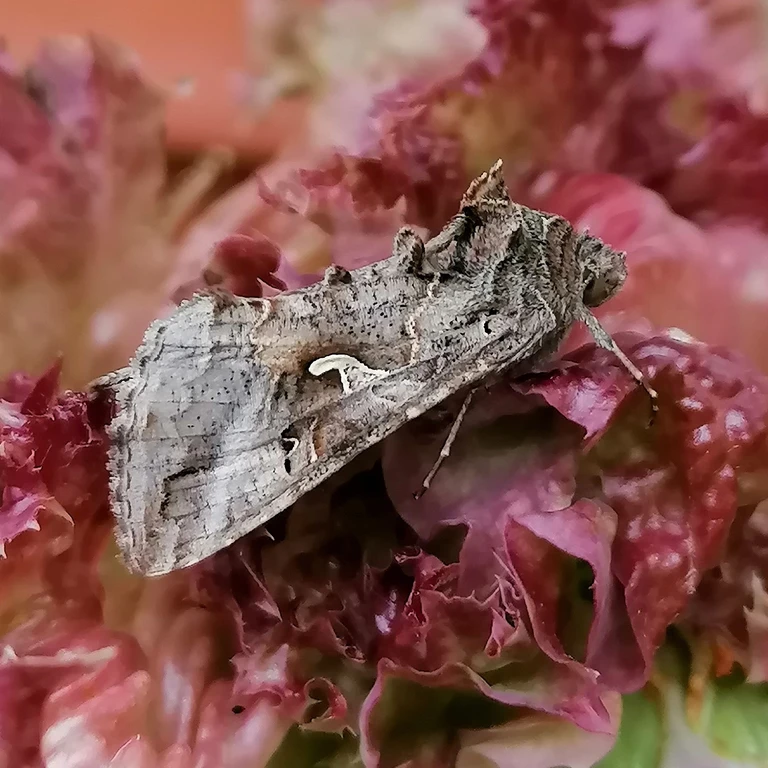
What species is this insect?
Autographa gamma
